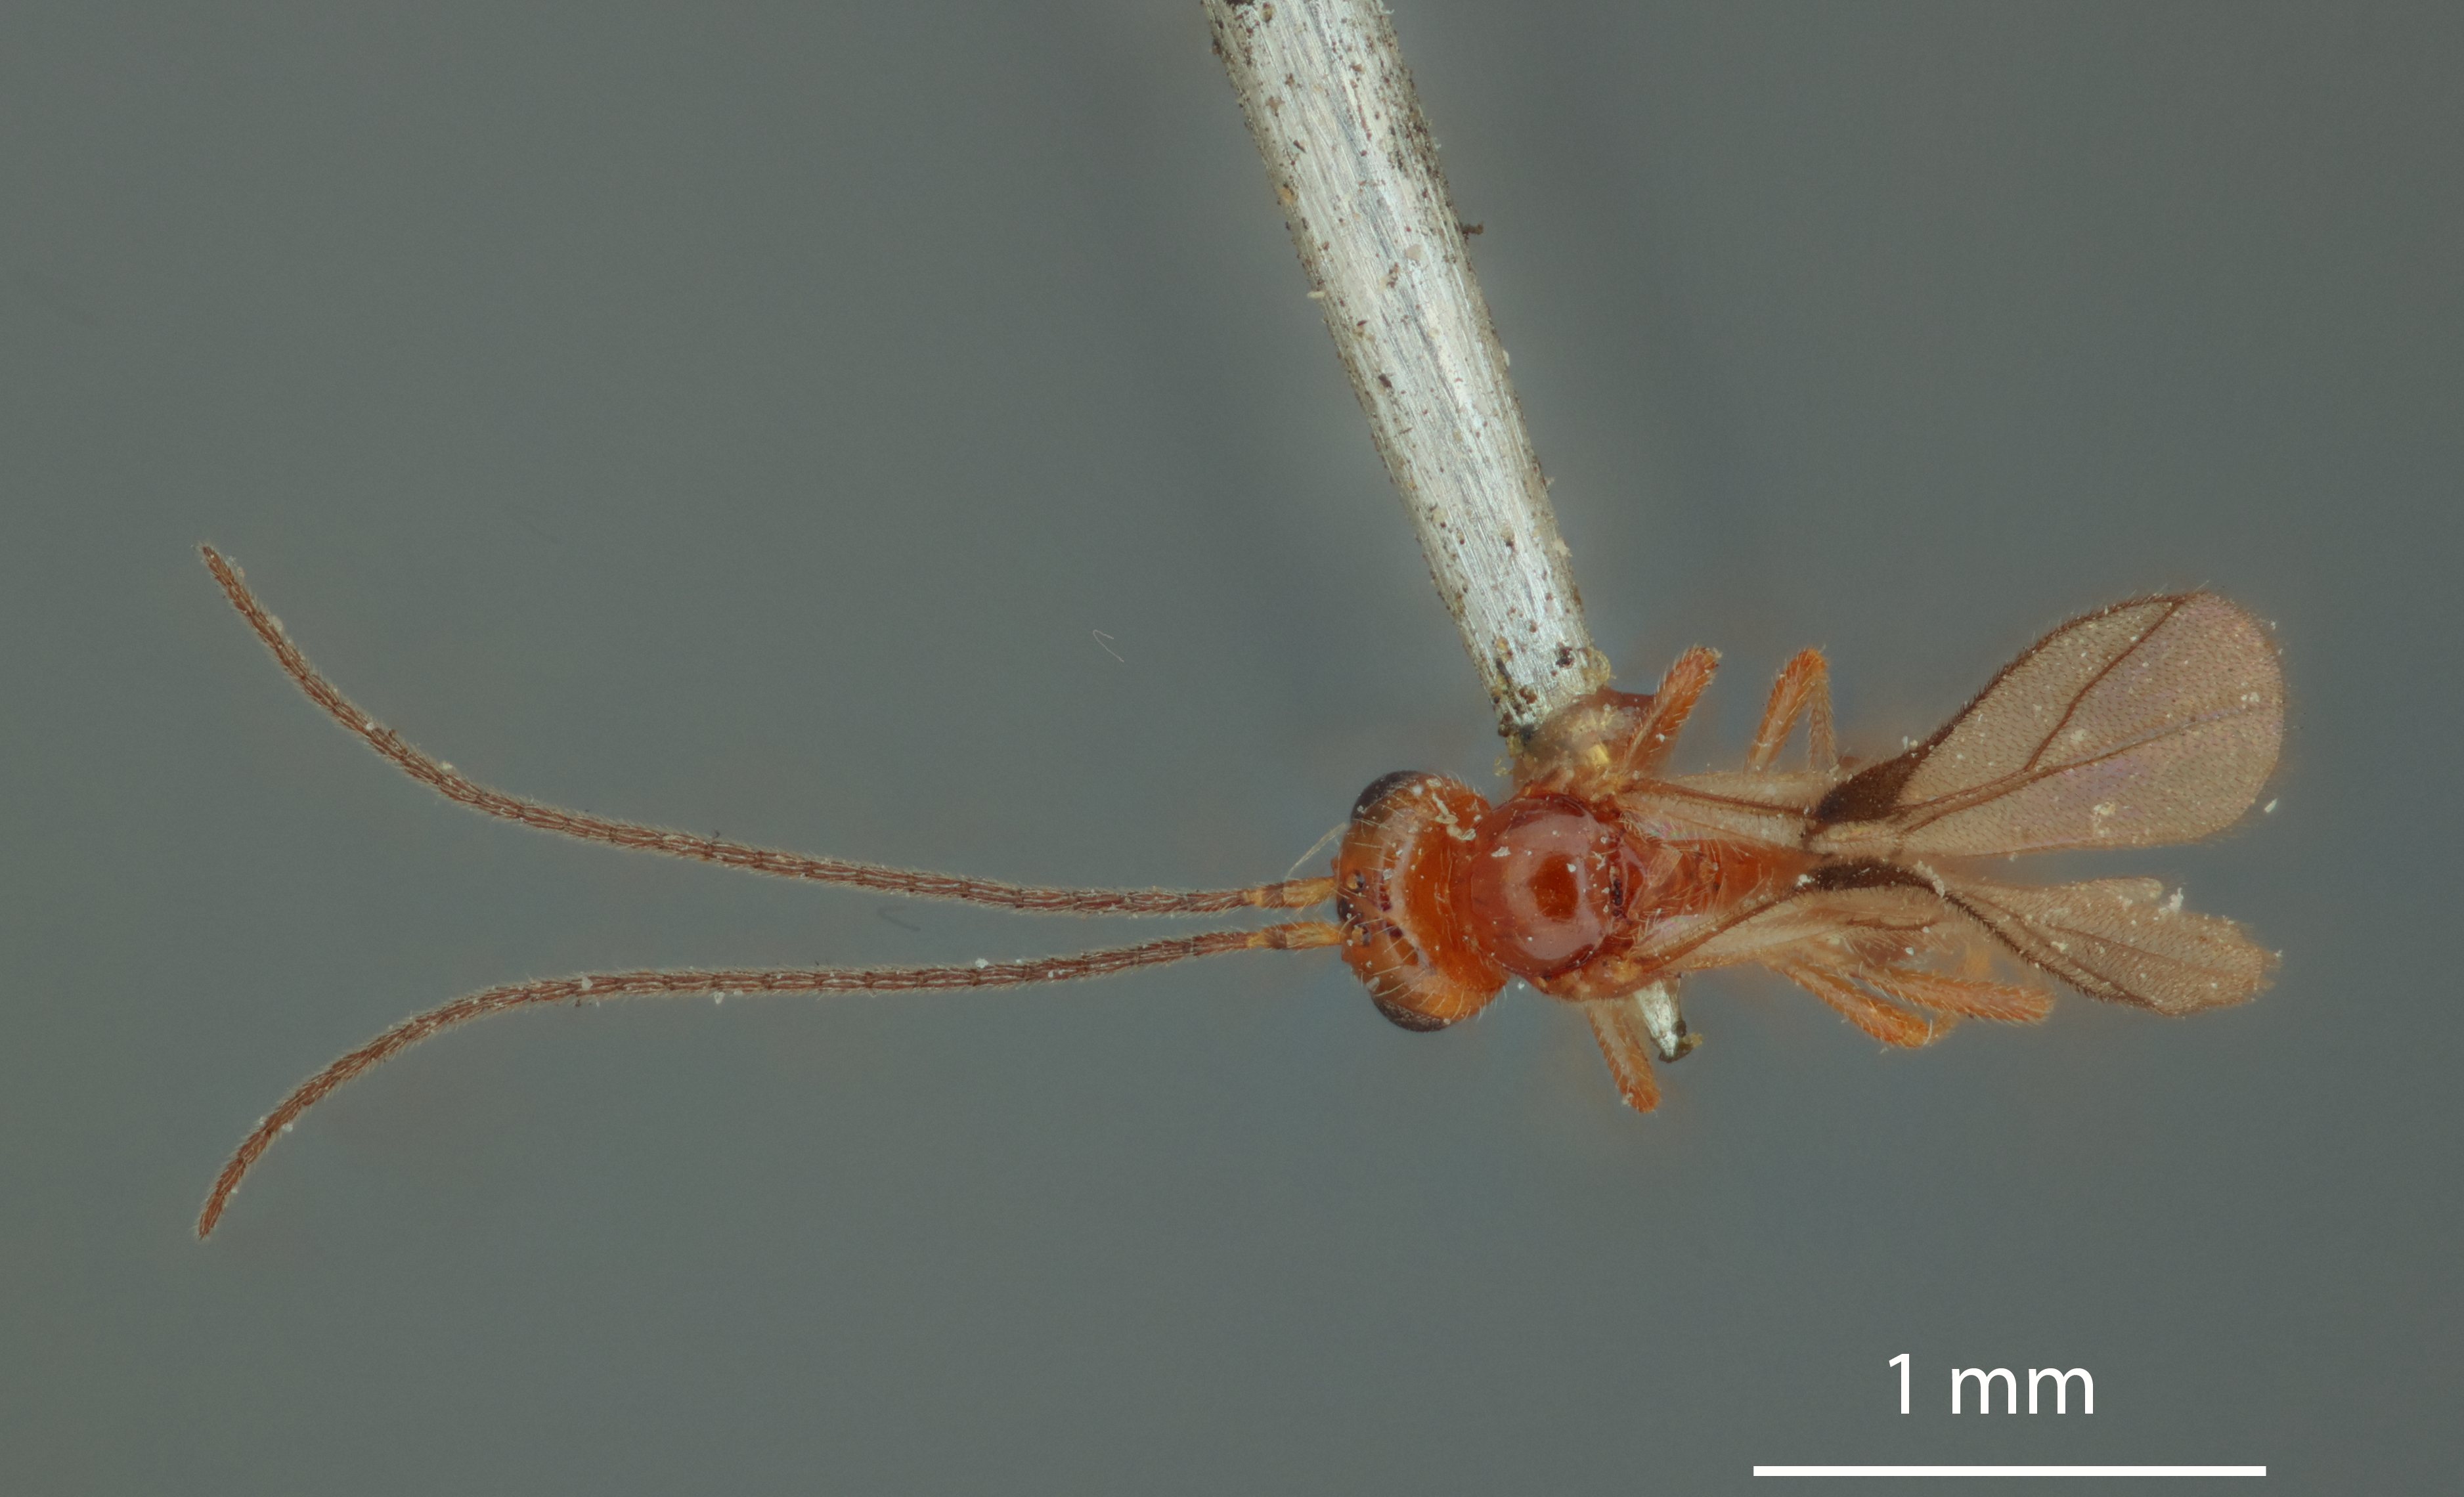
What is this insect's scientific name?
Opius commodus
